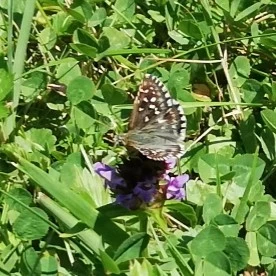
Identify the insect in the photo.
Pyrgus malvae
